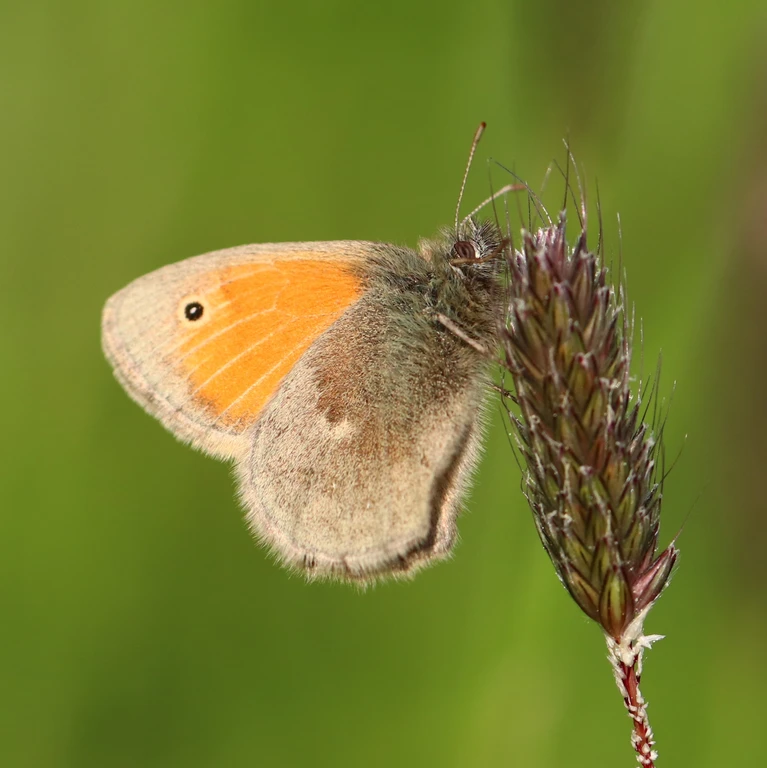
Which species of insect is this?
Coenonympha pamphilus
